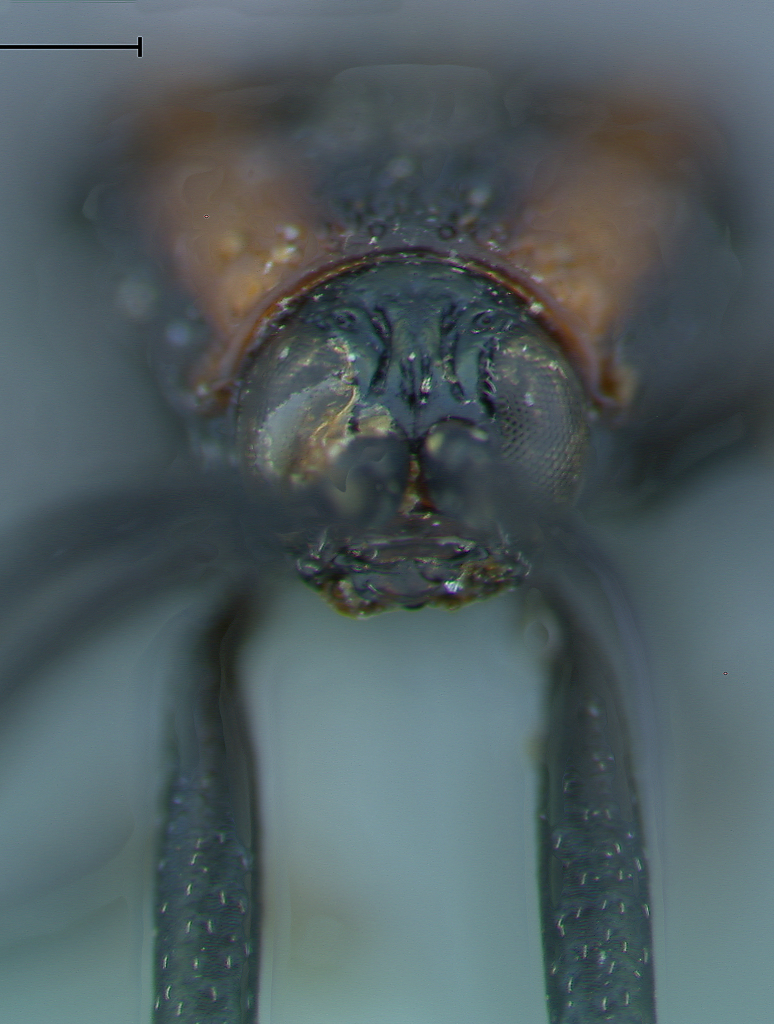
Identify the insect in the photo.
Carinispa nevermanni
